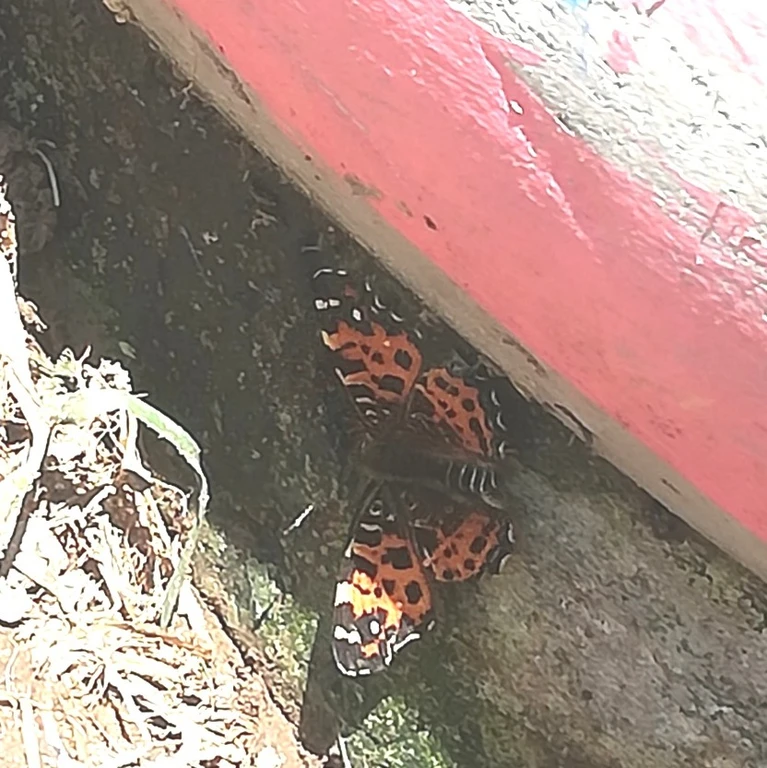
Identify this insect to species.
Araschnia levana
